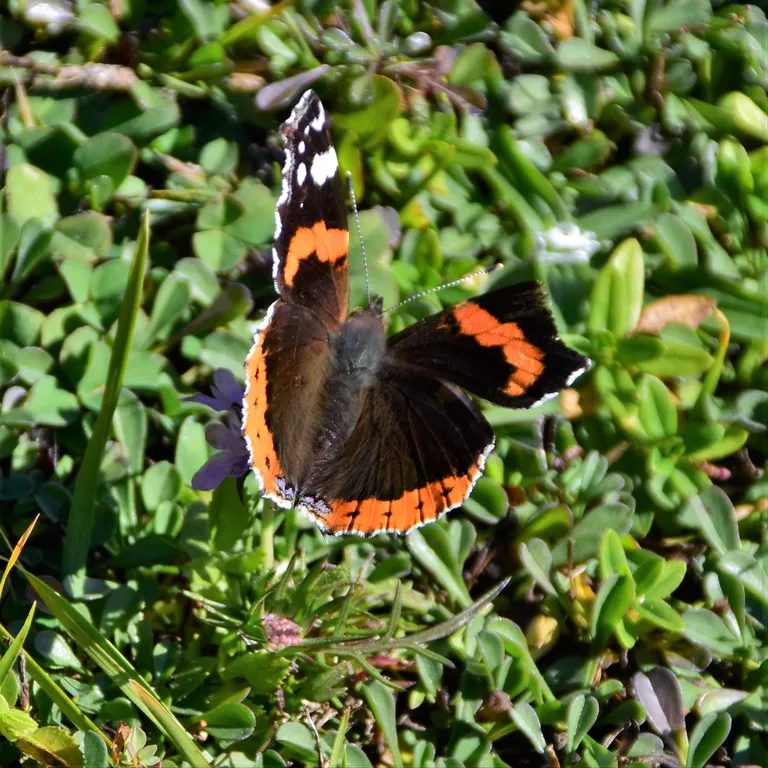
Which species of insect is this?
Vanessa atalanta
